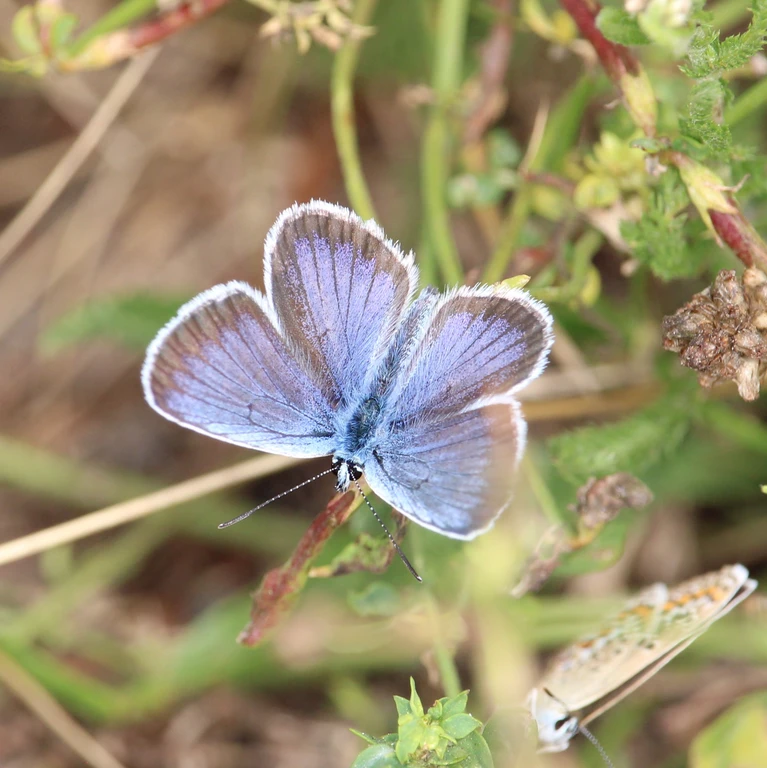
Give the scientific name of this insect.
Plebejus argus
